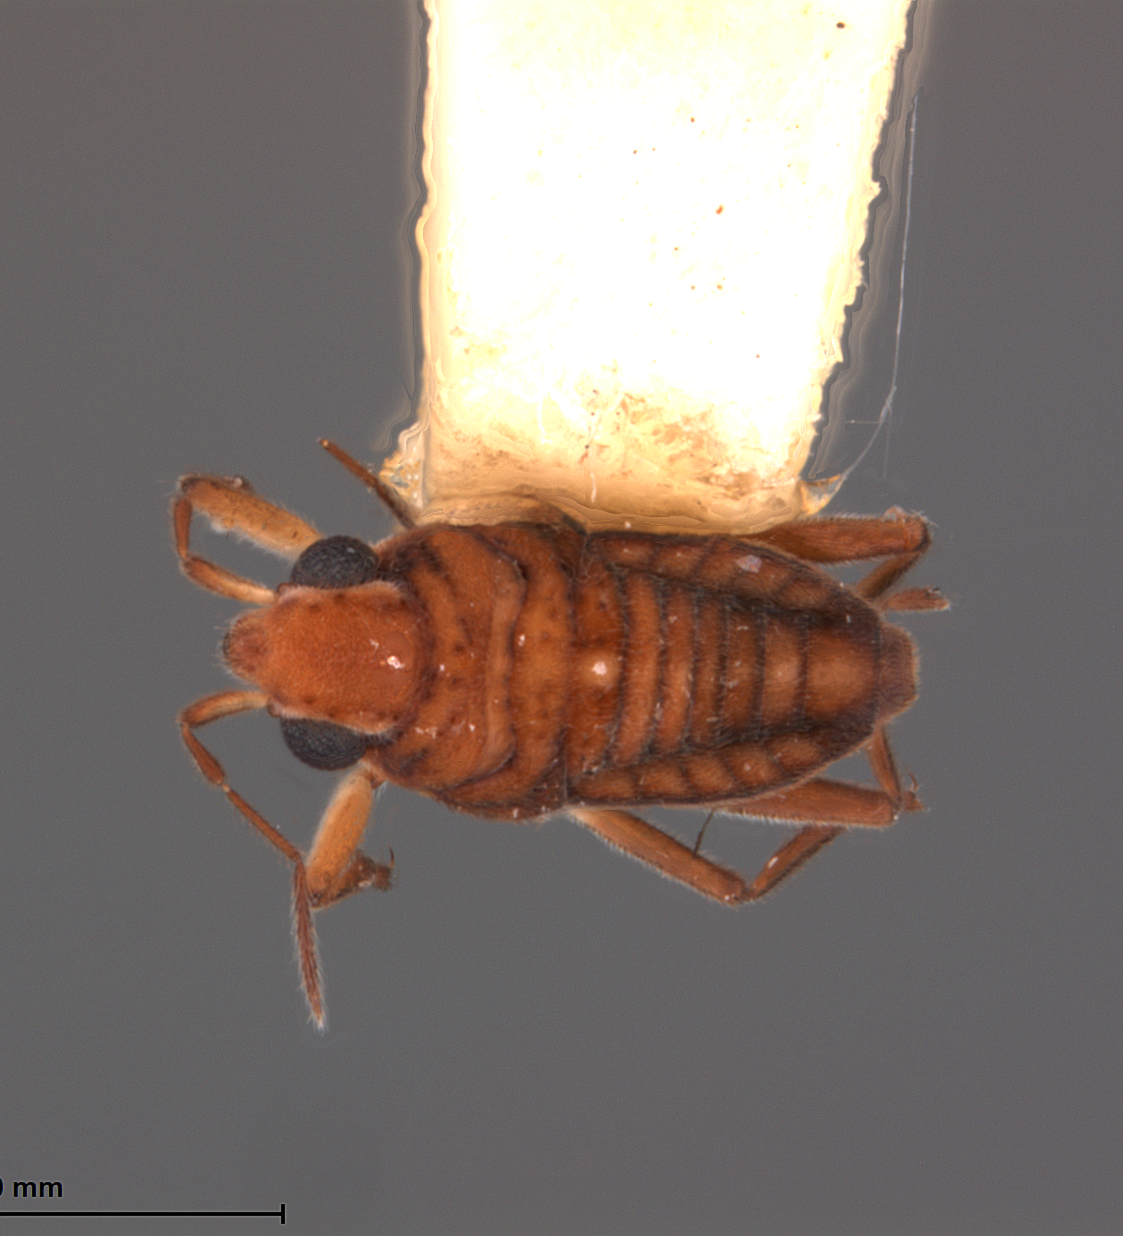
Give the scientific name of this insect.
Microvelia rasilis
